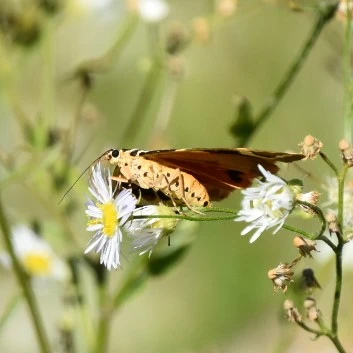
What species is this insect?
Euplagia quadripunctaria
